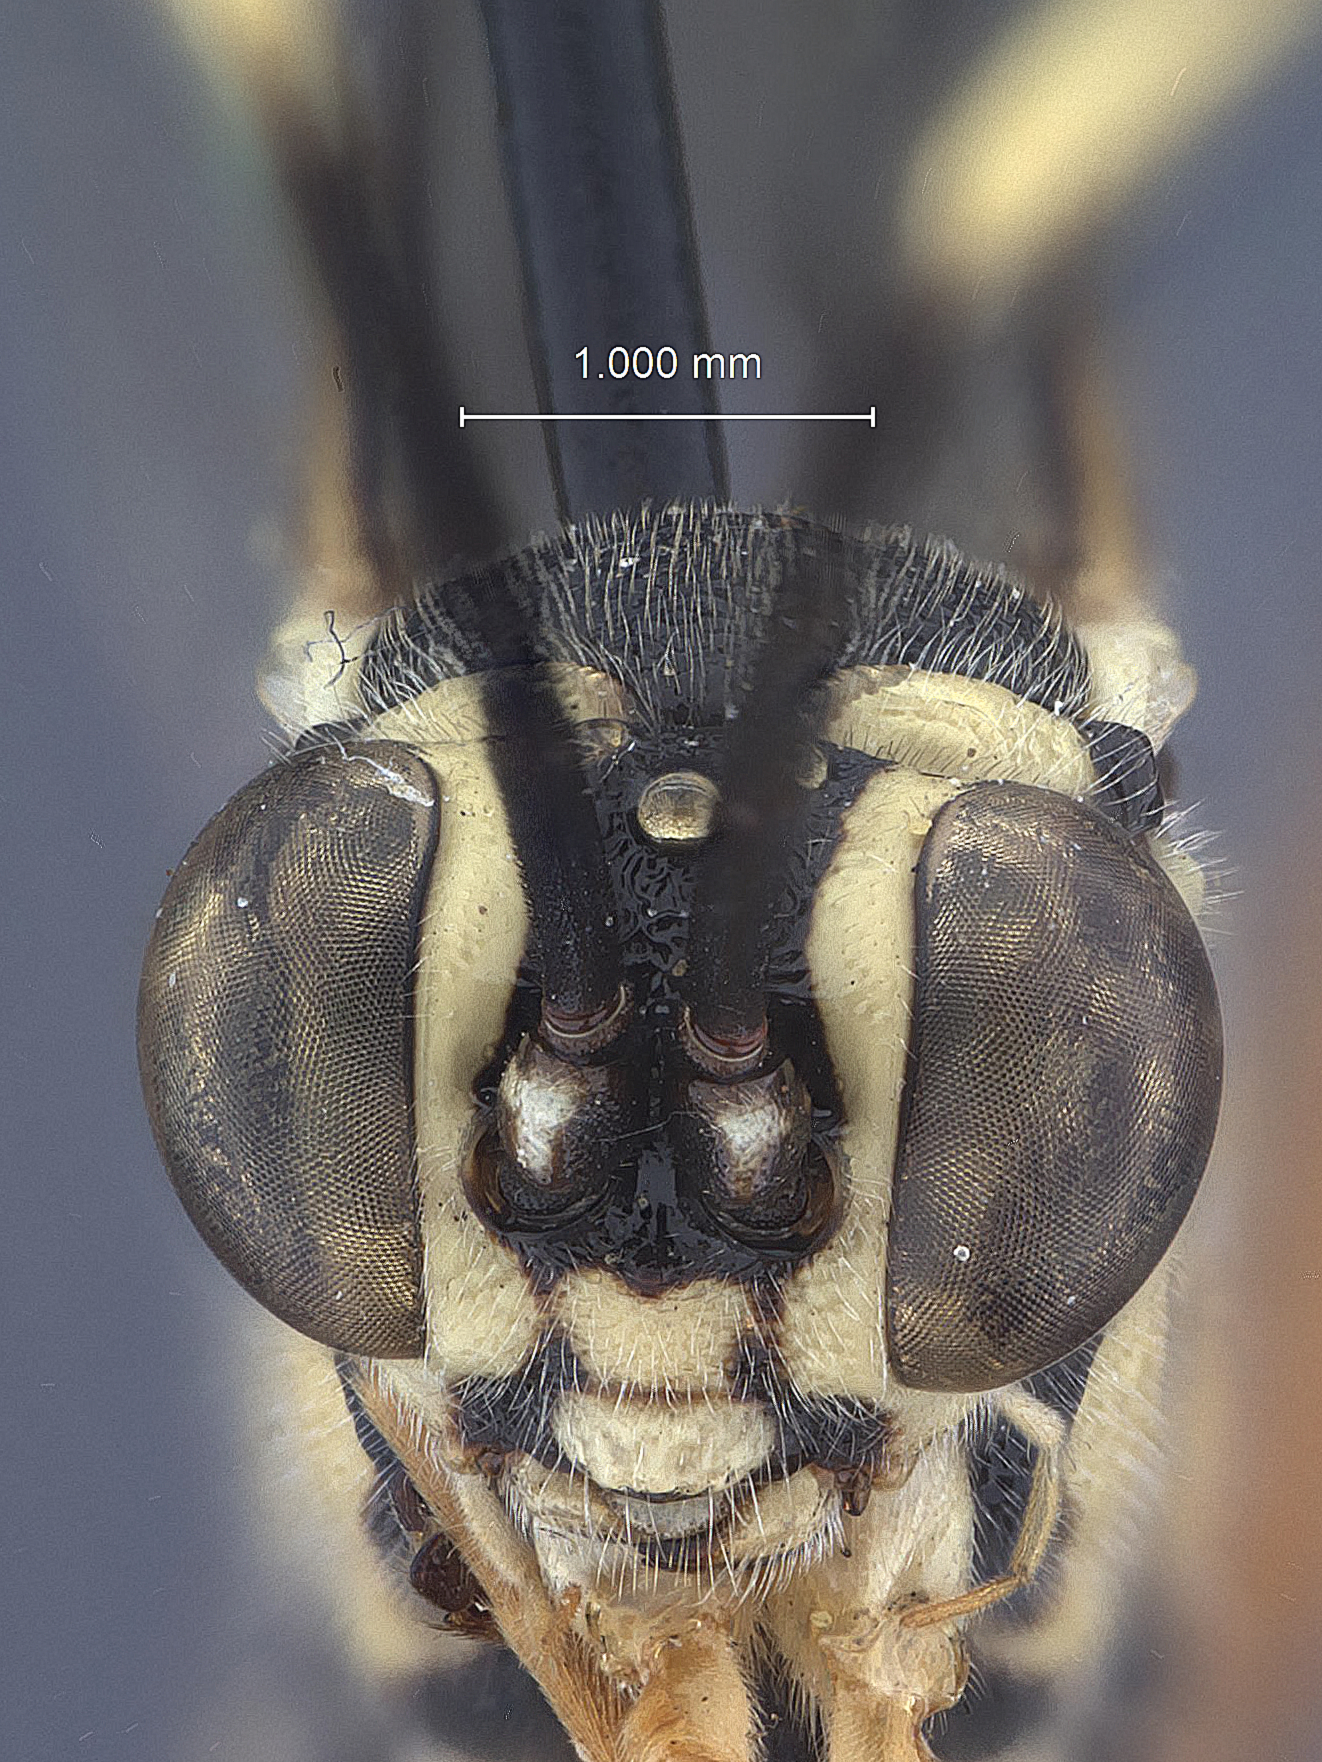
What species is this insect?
Listrognathus glomerata
